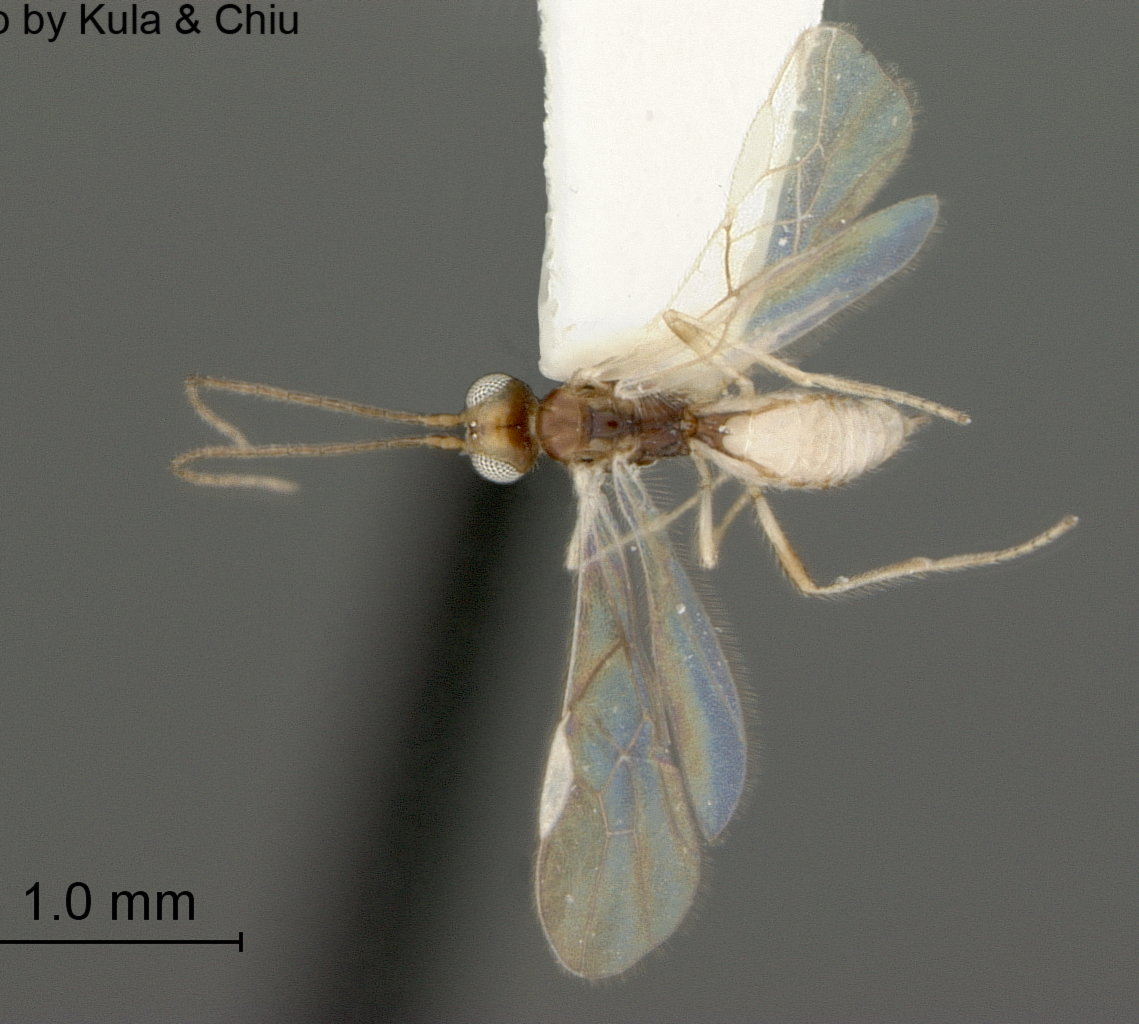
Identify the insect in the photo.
Allobracon gahani
